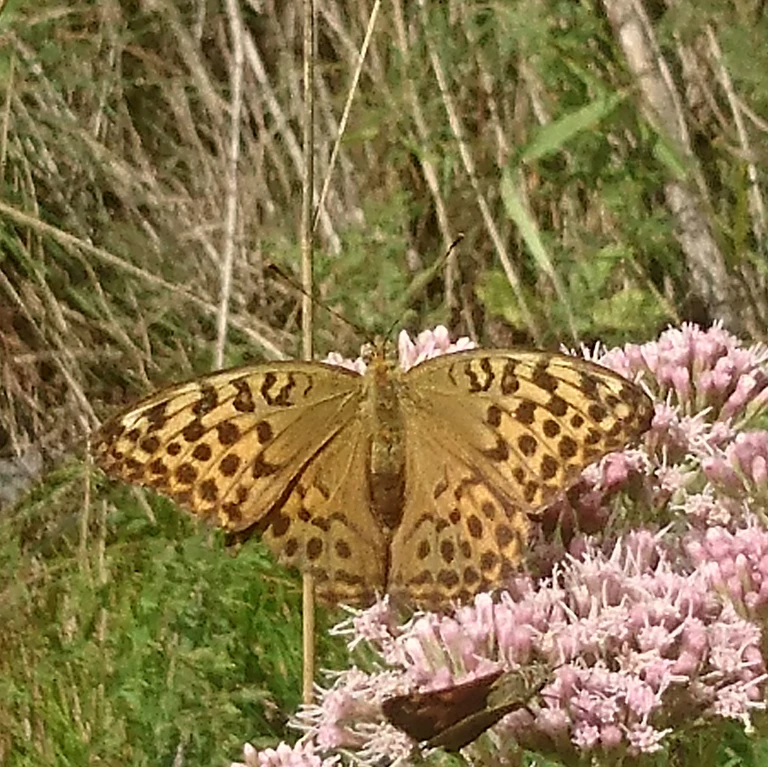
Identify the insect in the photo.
Argynnis paphia
